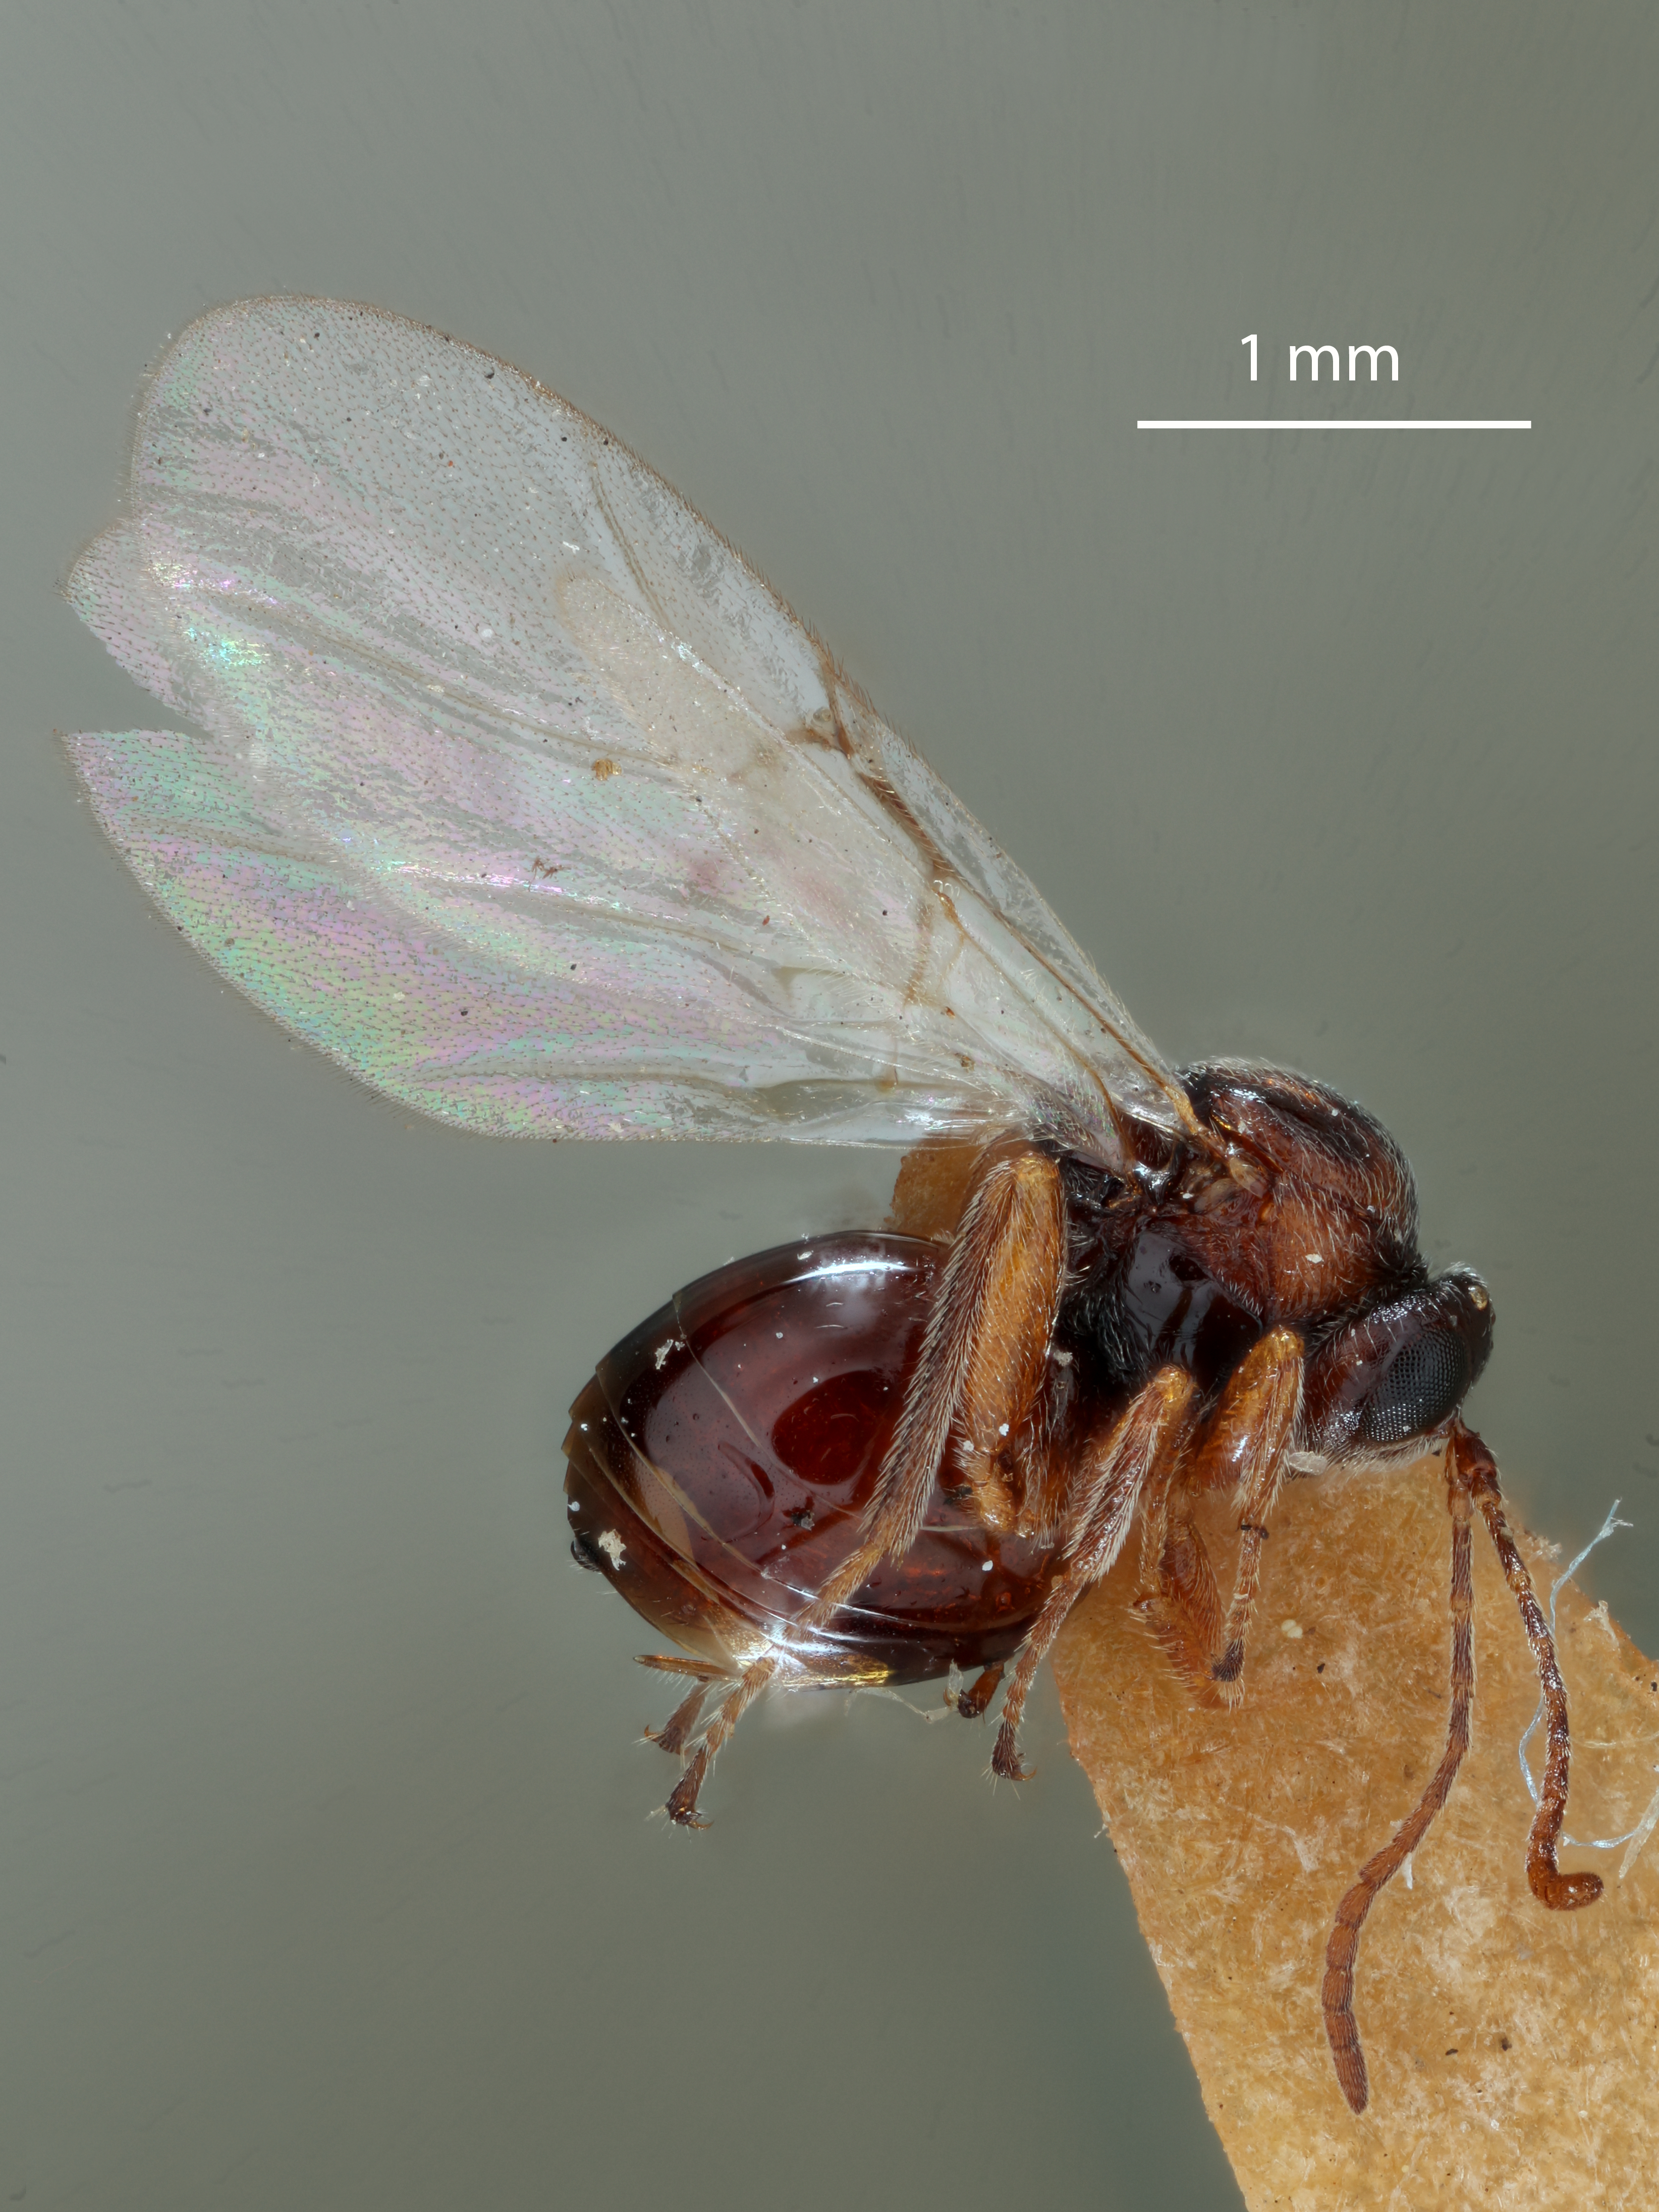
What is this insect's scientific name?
Callirhytis mamillaformis
